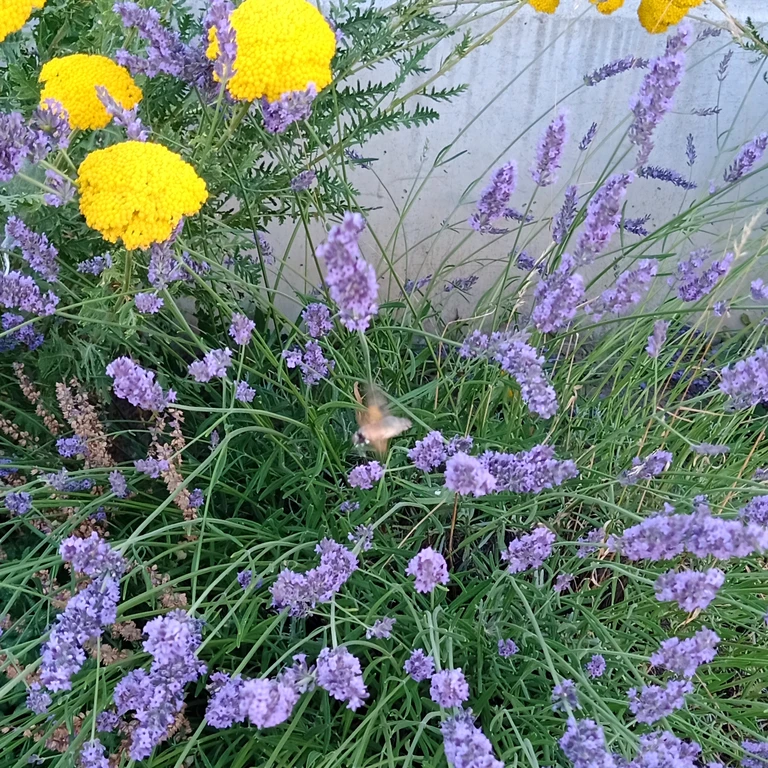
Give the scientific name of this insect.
Macroglossum stellatarum
